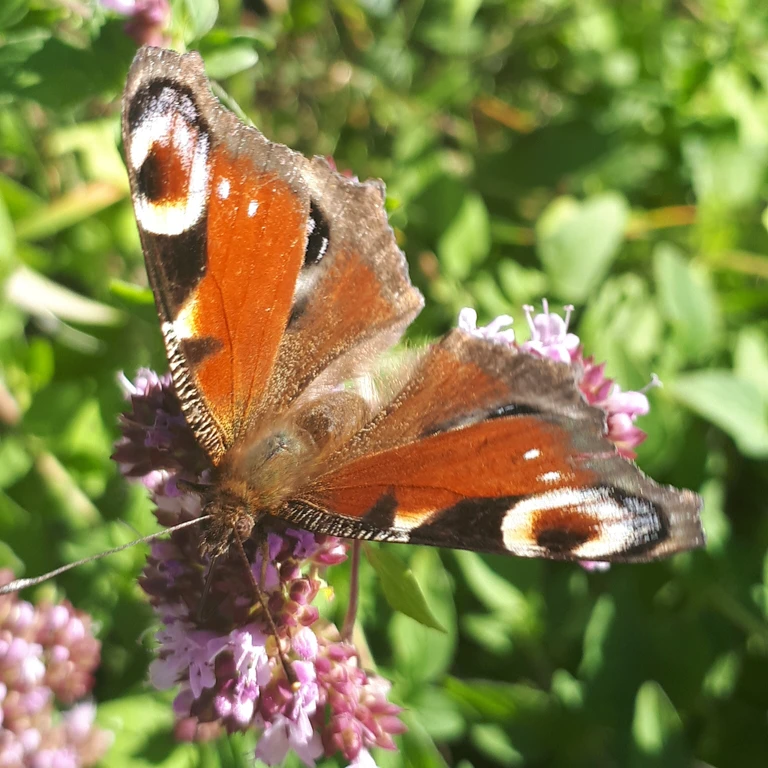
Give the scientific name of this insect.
Aglais io
